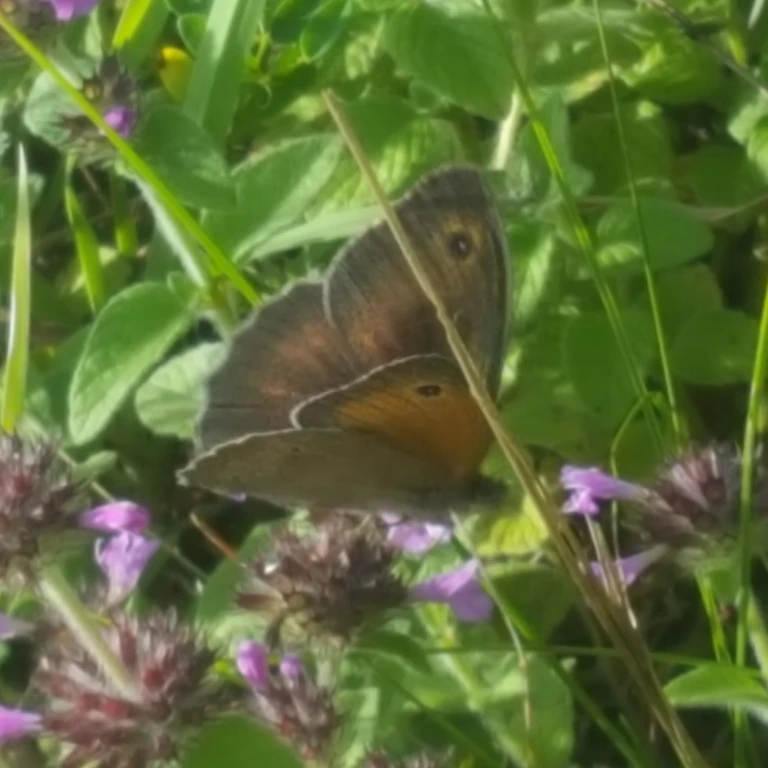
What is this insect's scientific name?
Maniola jurtina
